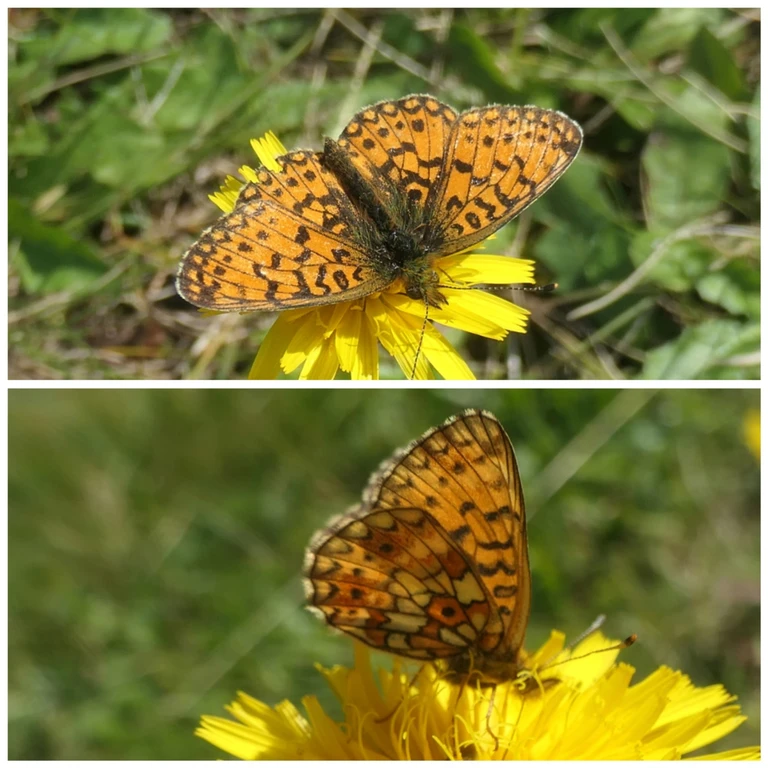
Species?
Boloria selene
